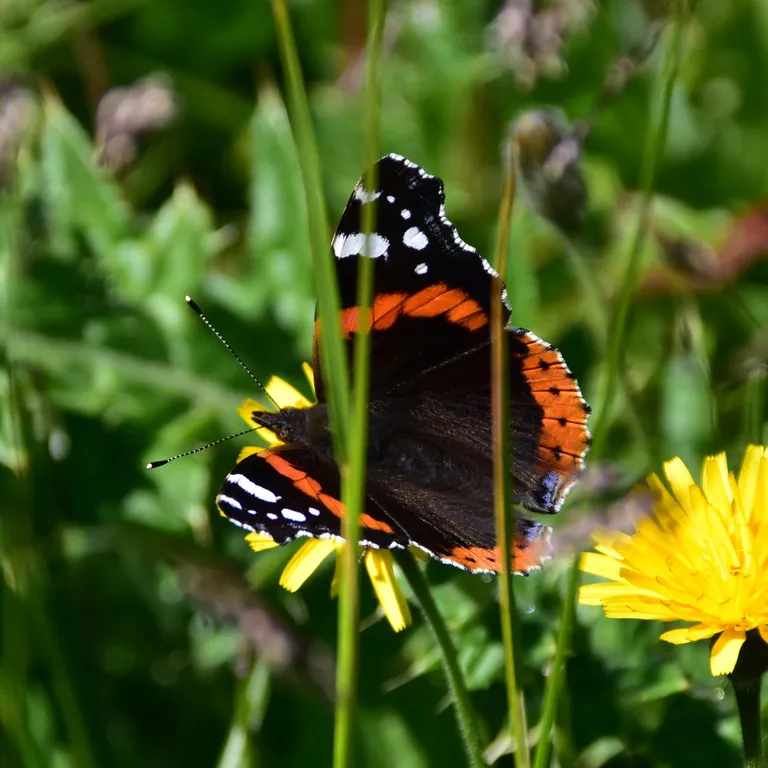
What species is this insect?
Vanessa atalanta
